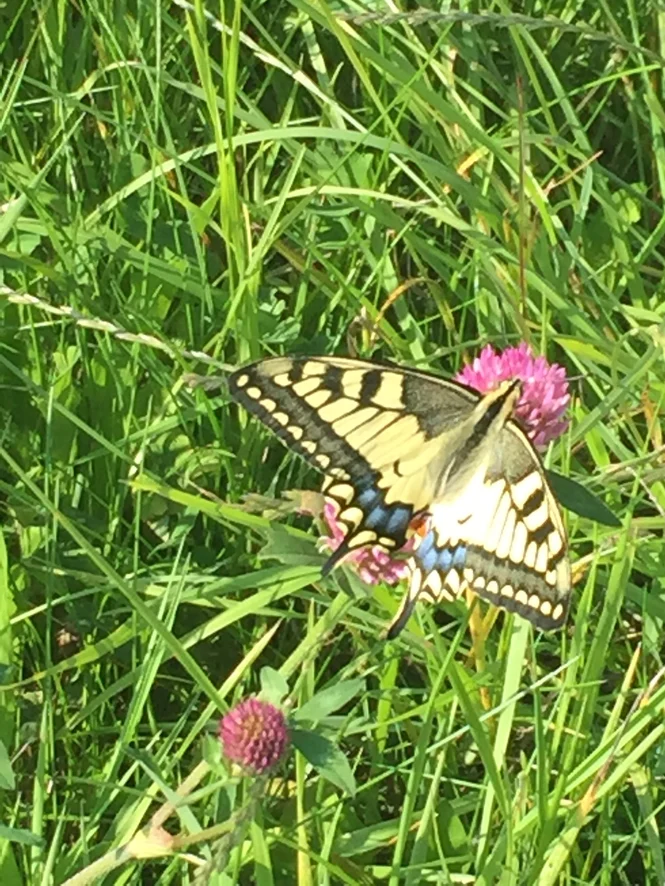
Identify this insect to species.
Papilio machaon
